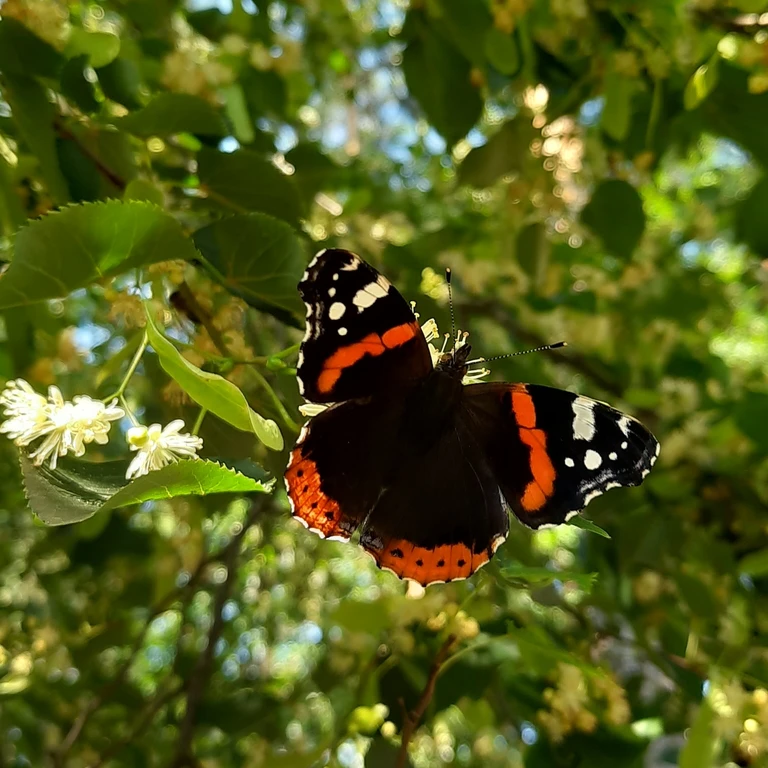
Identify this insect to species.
Vanessa atalanta
